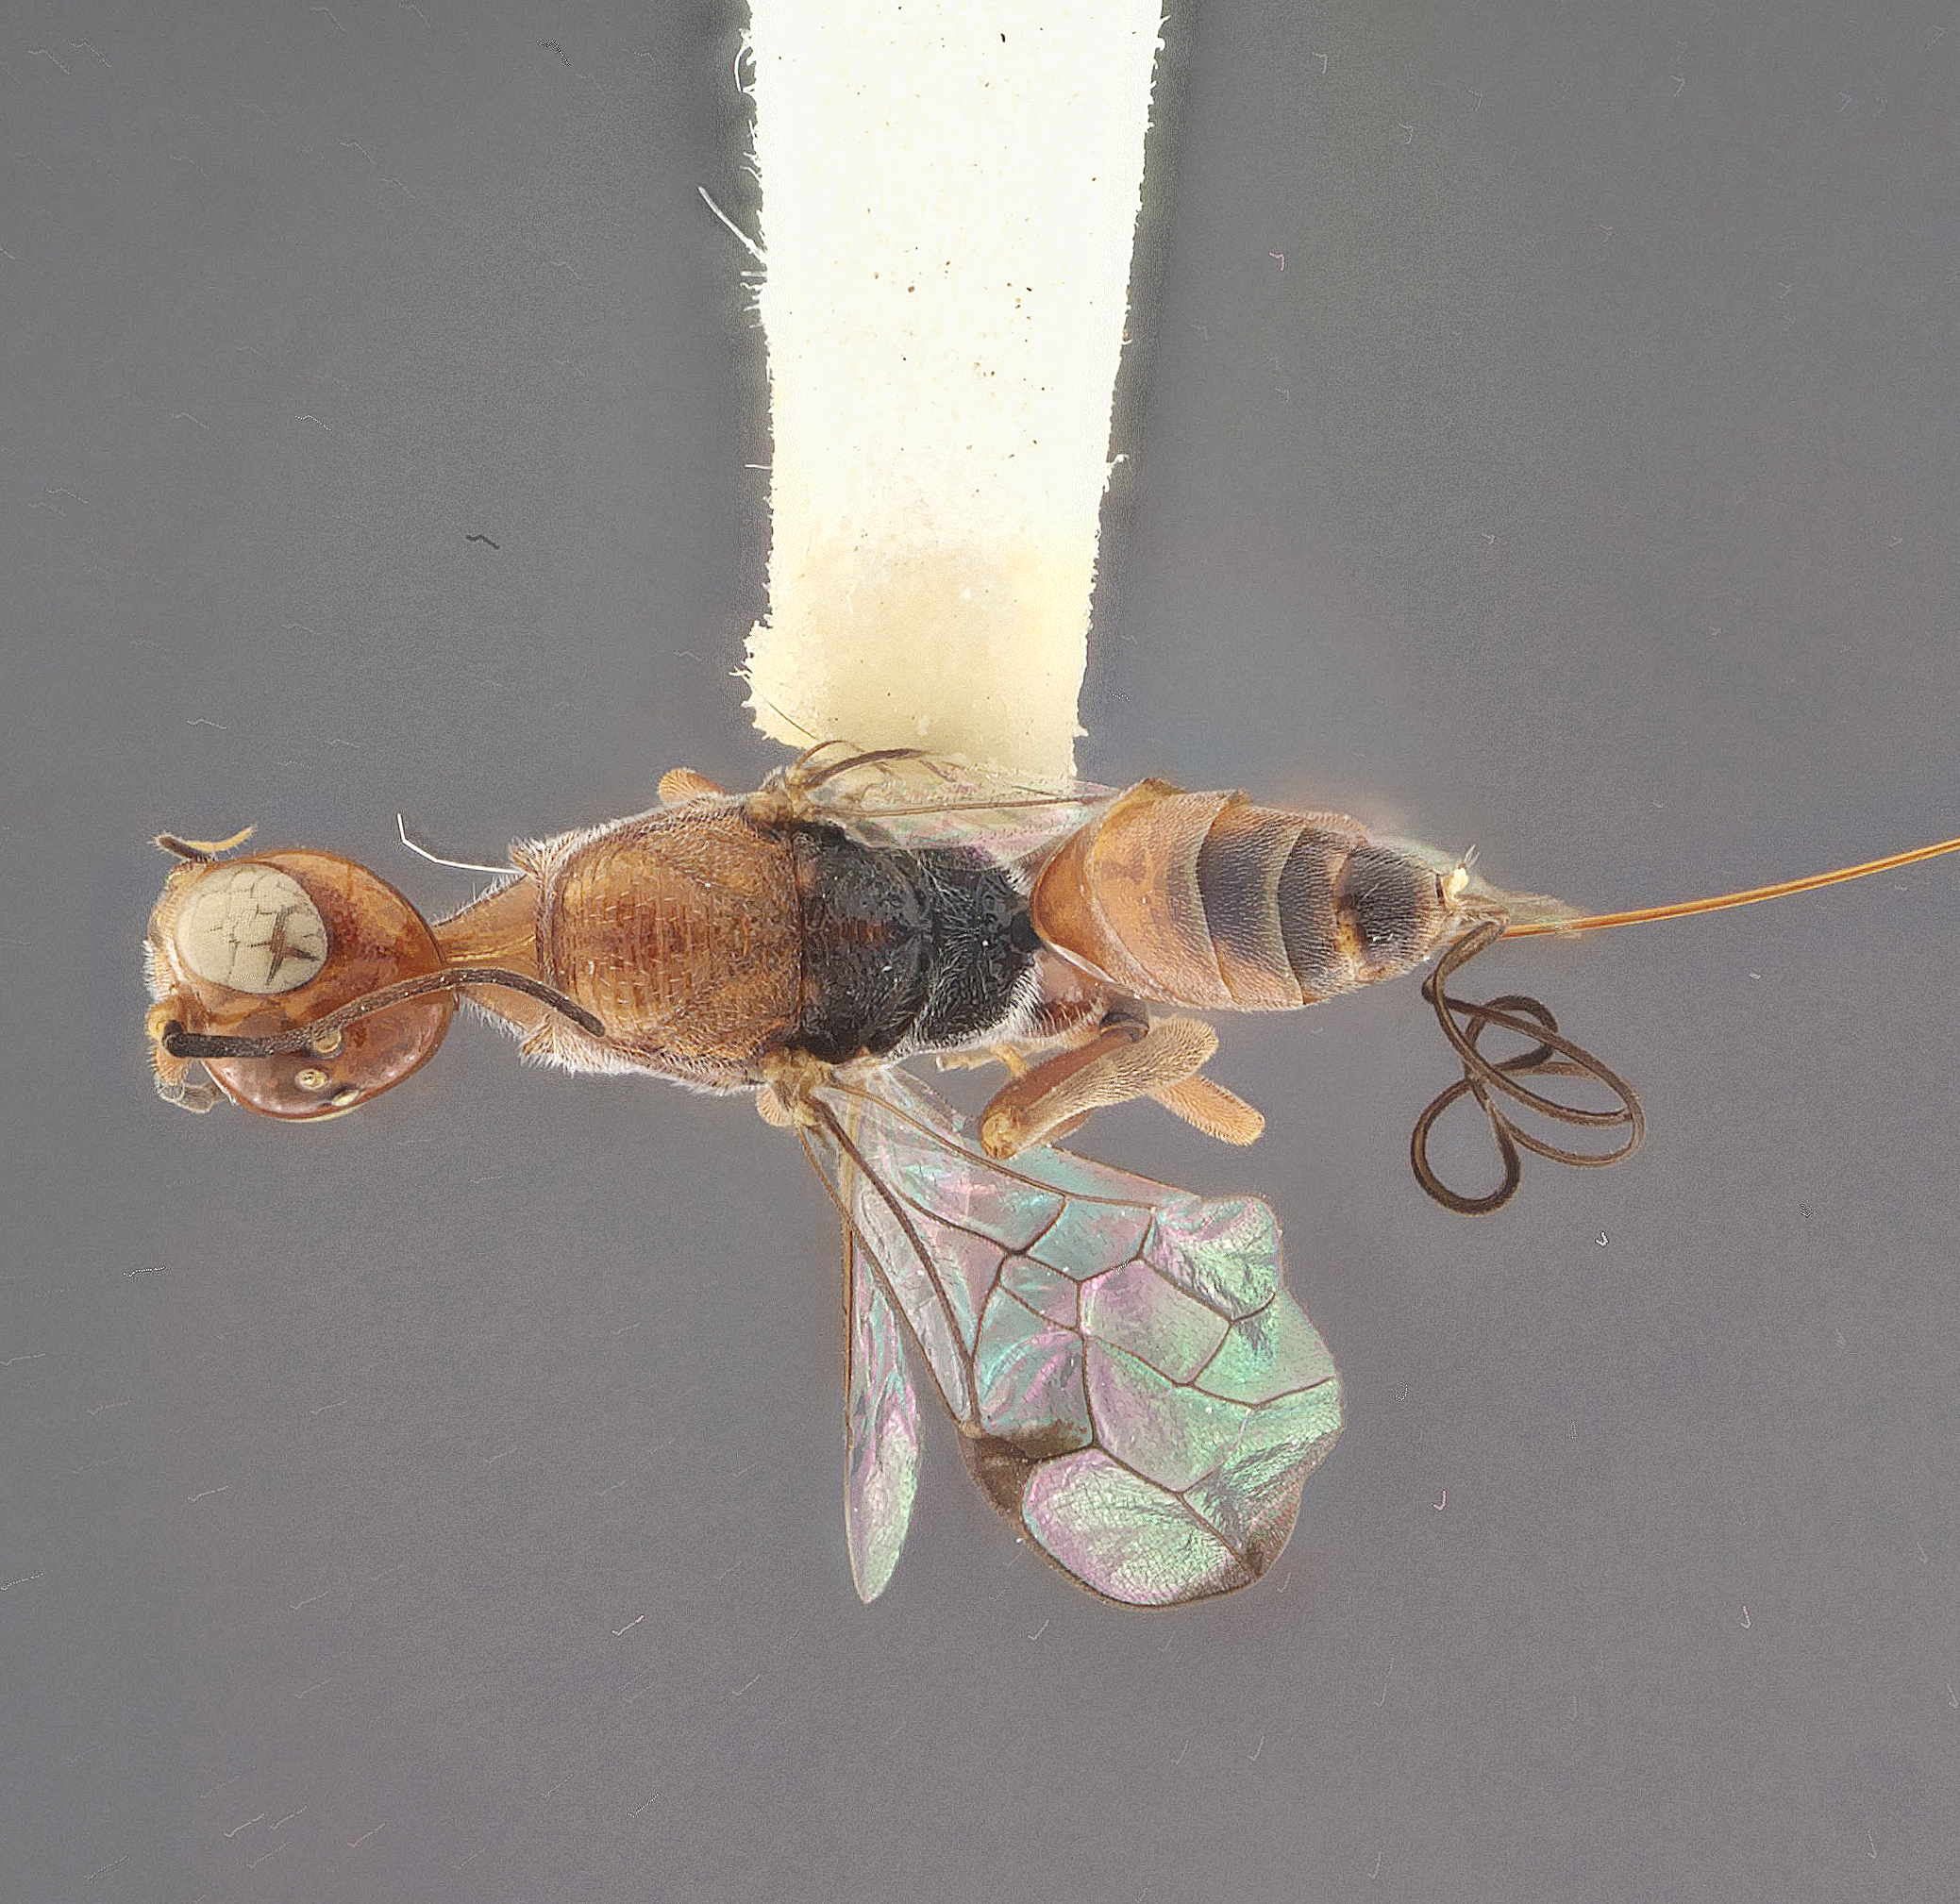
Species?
Pristaulacus laetus
